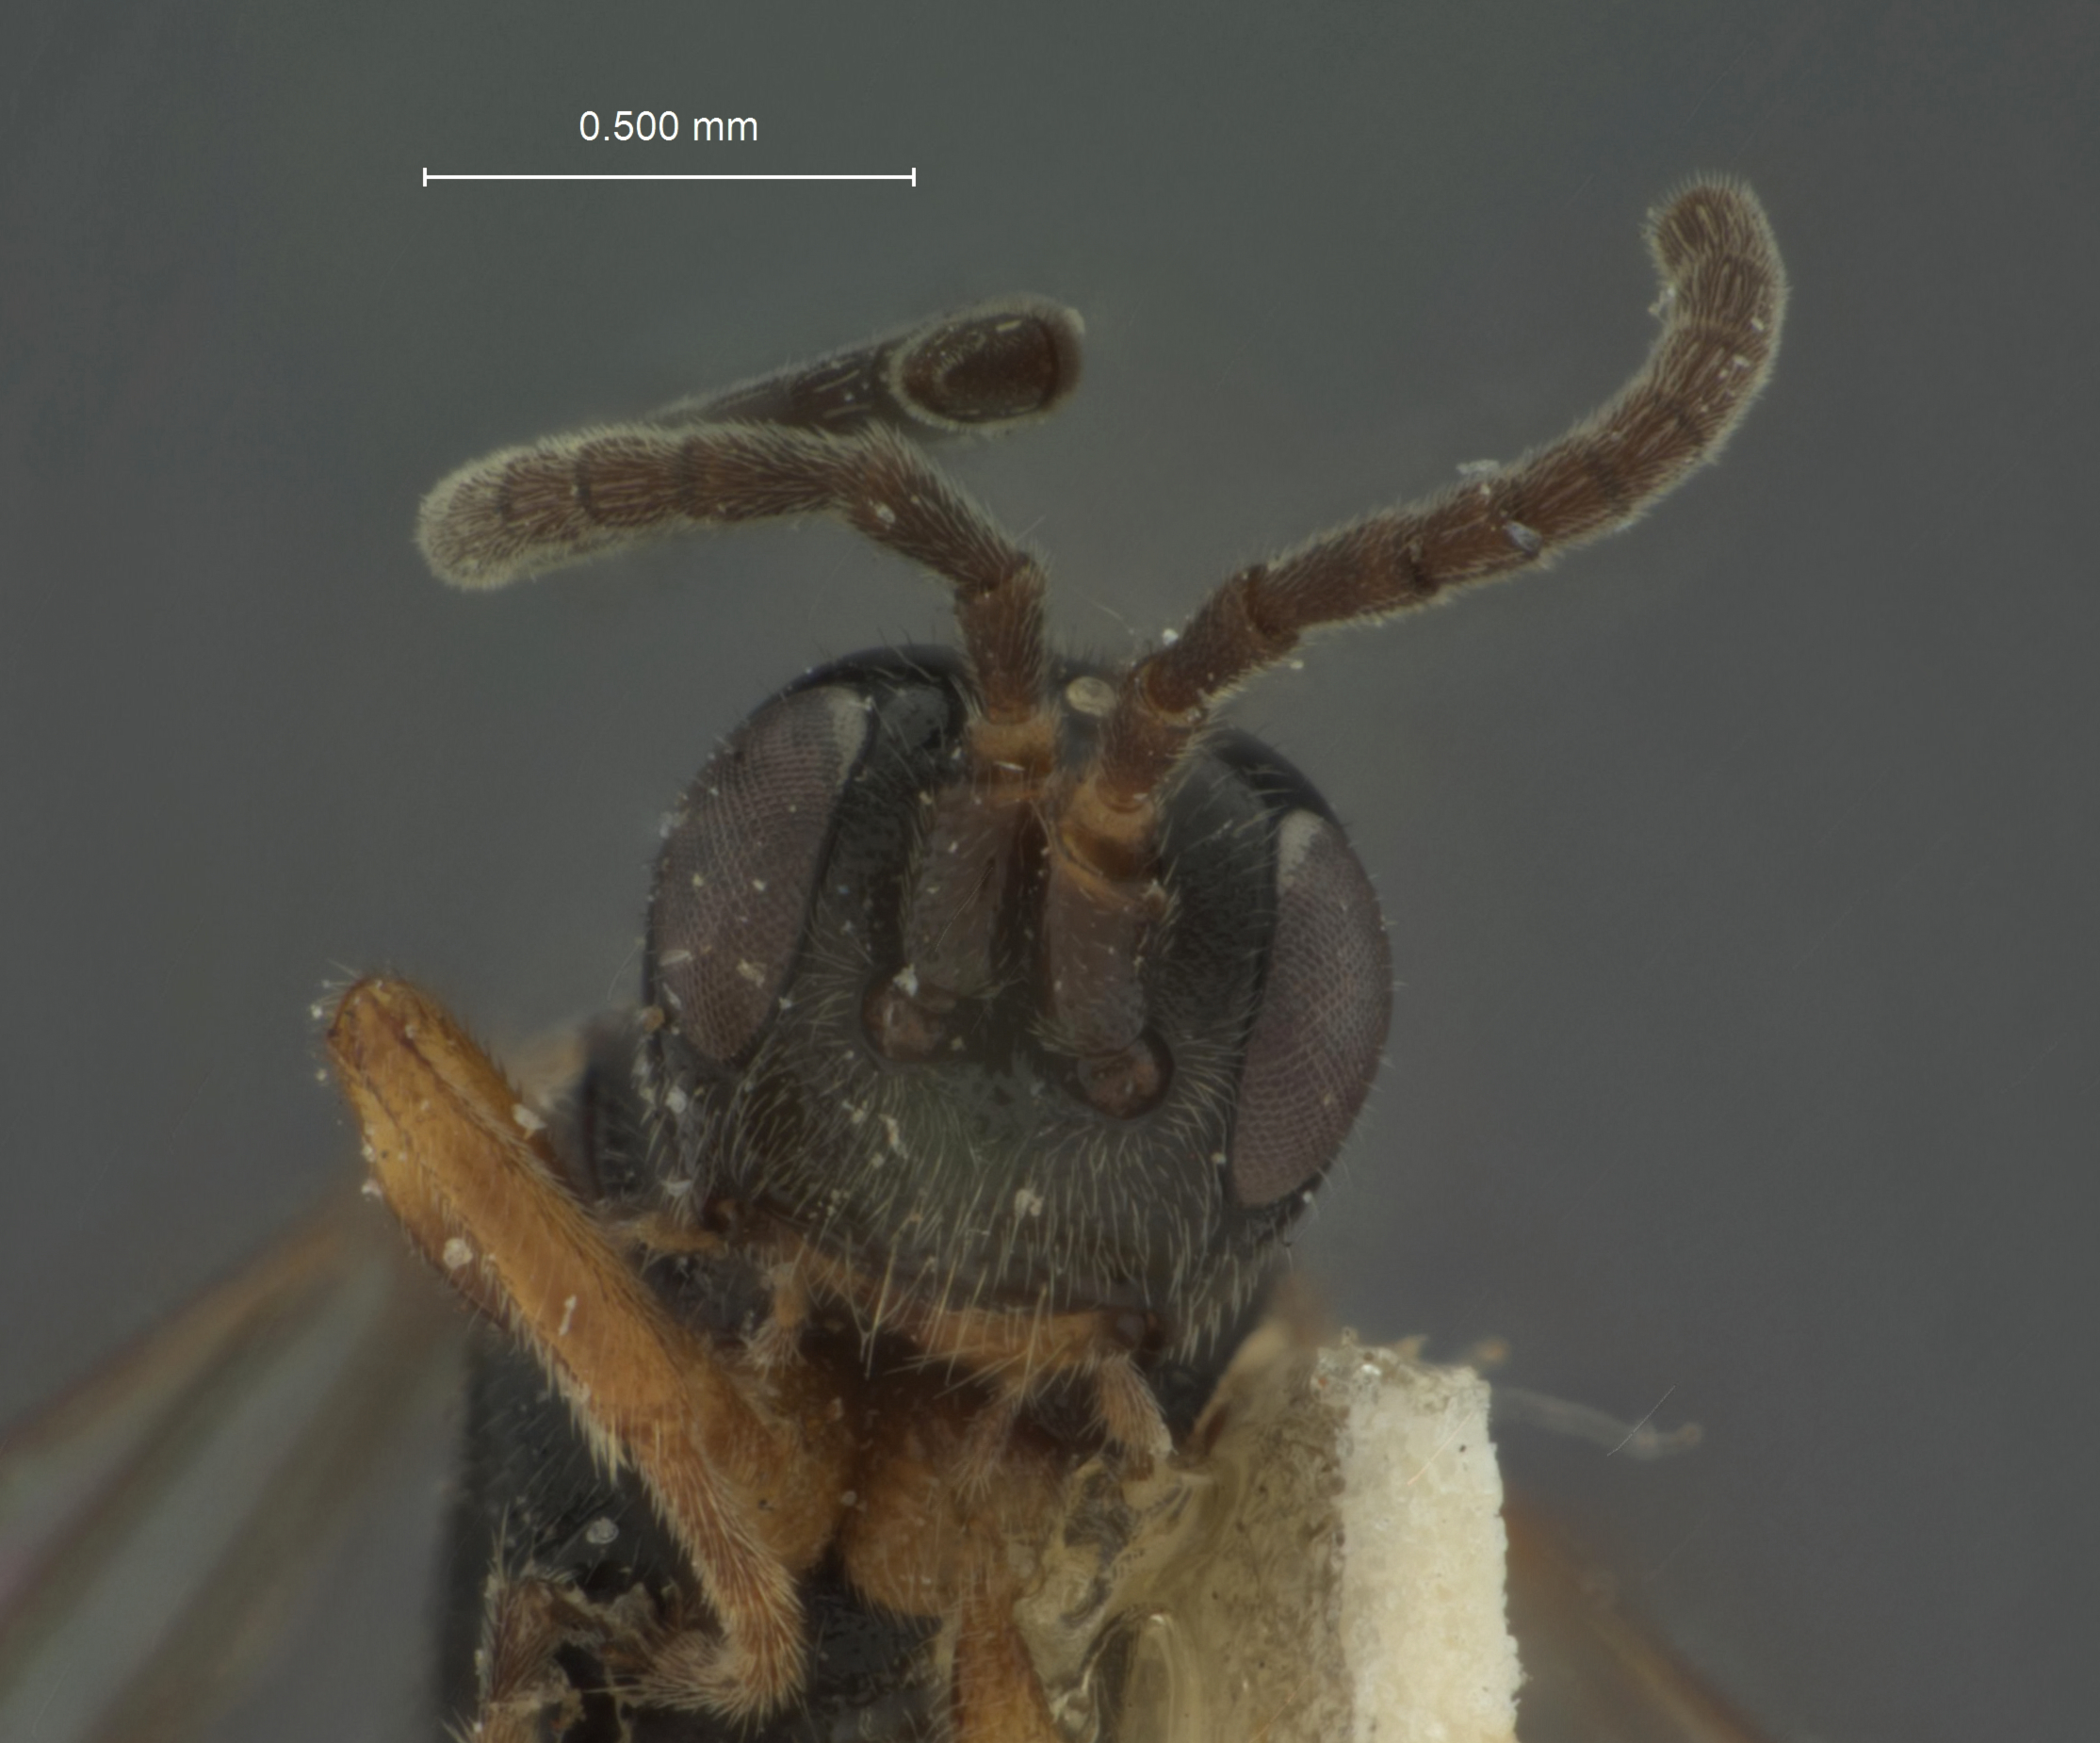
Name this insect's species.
Bathymetis rubrocincta
